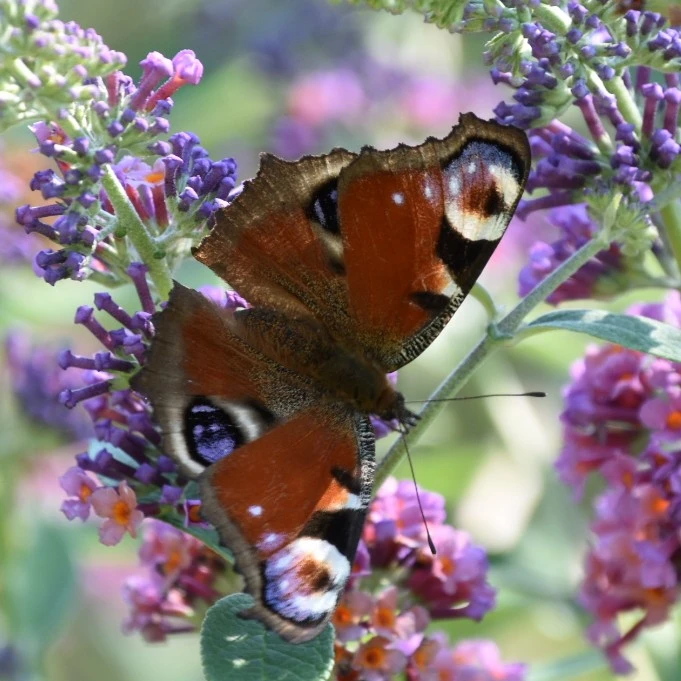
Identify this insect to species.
Aglais io
